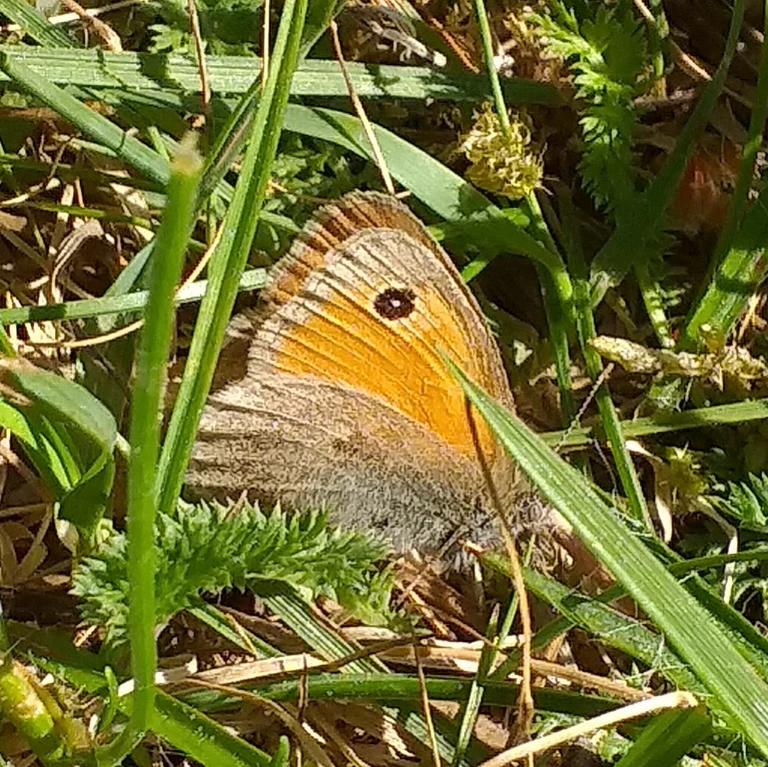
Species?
Coenonympha pamphilus
